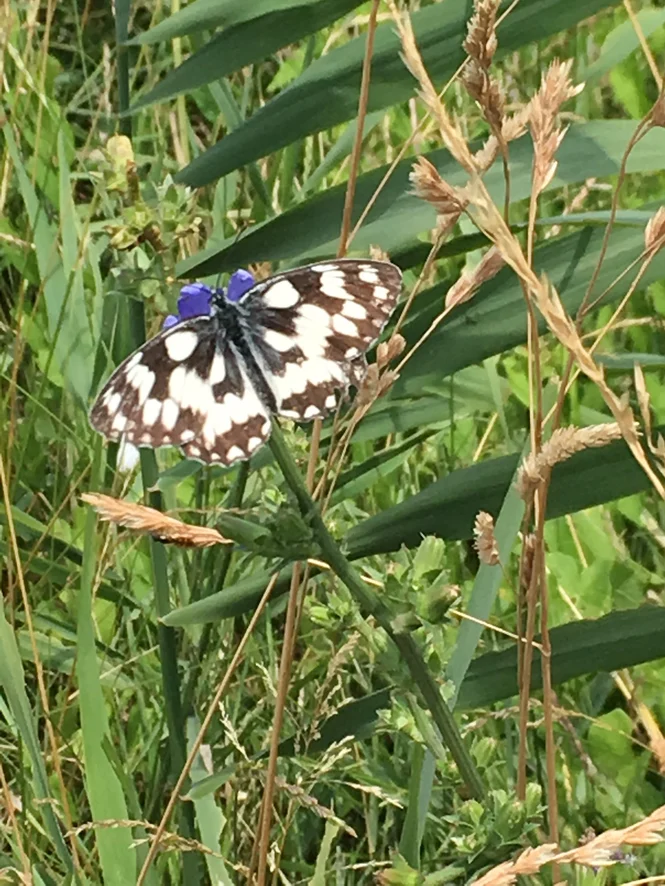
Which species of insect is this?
Melanargia galathea
